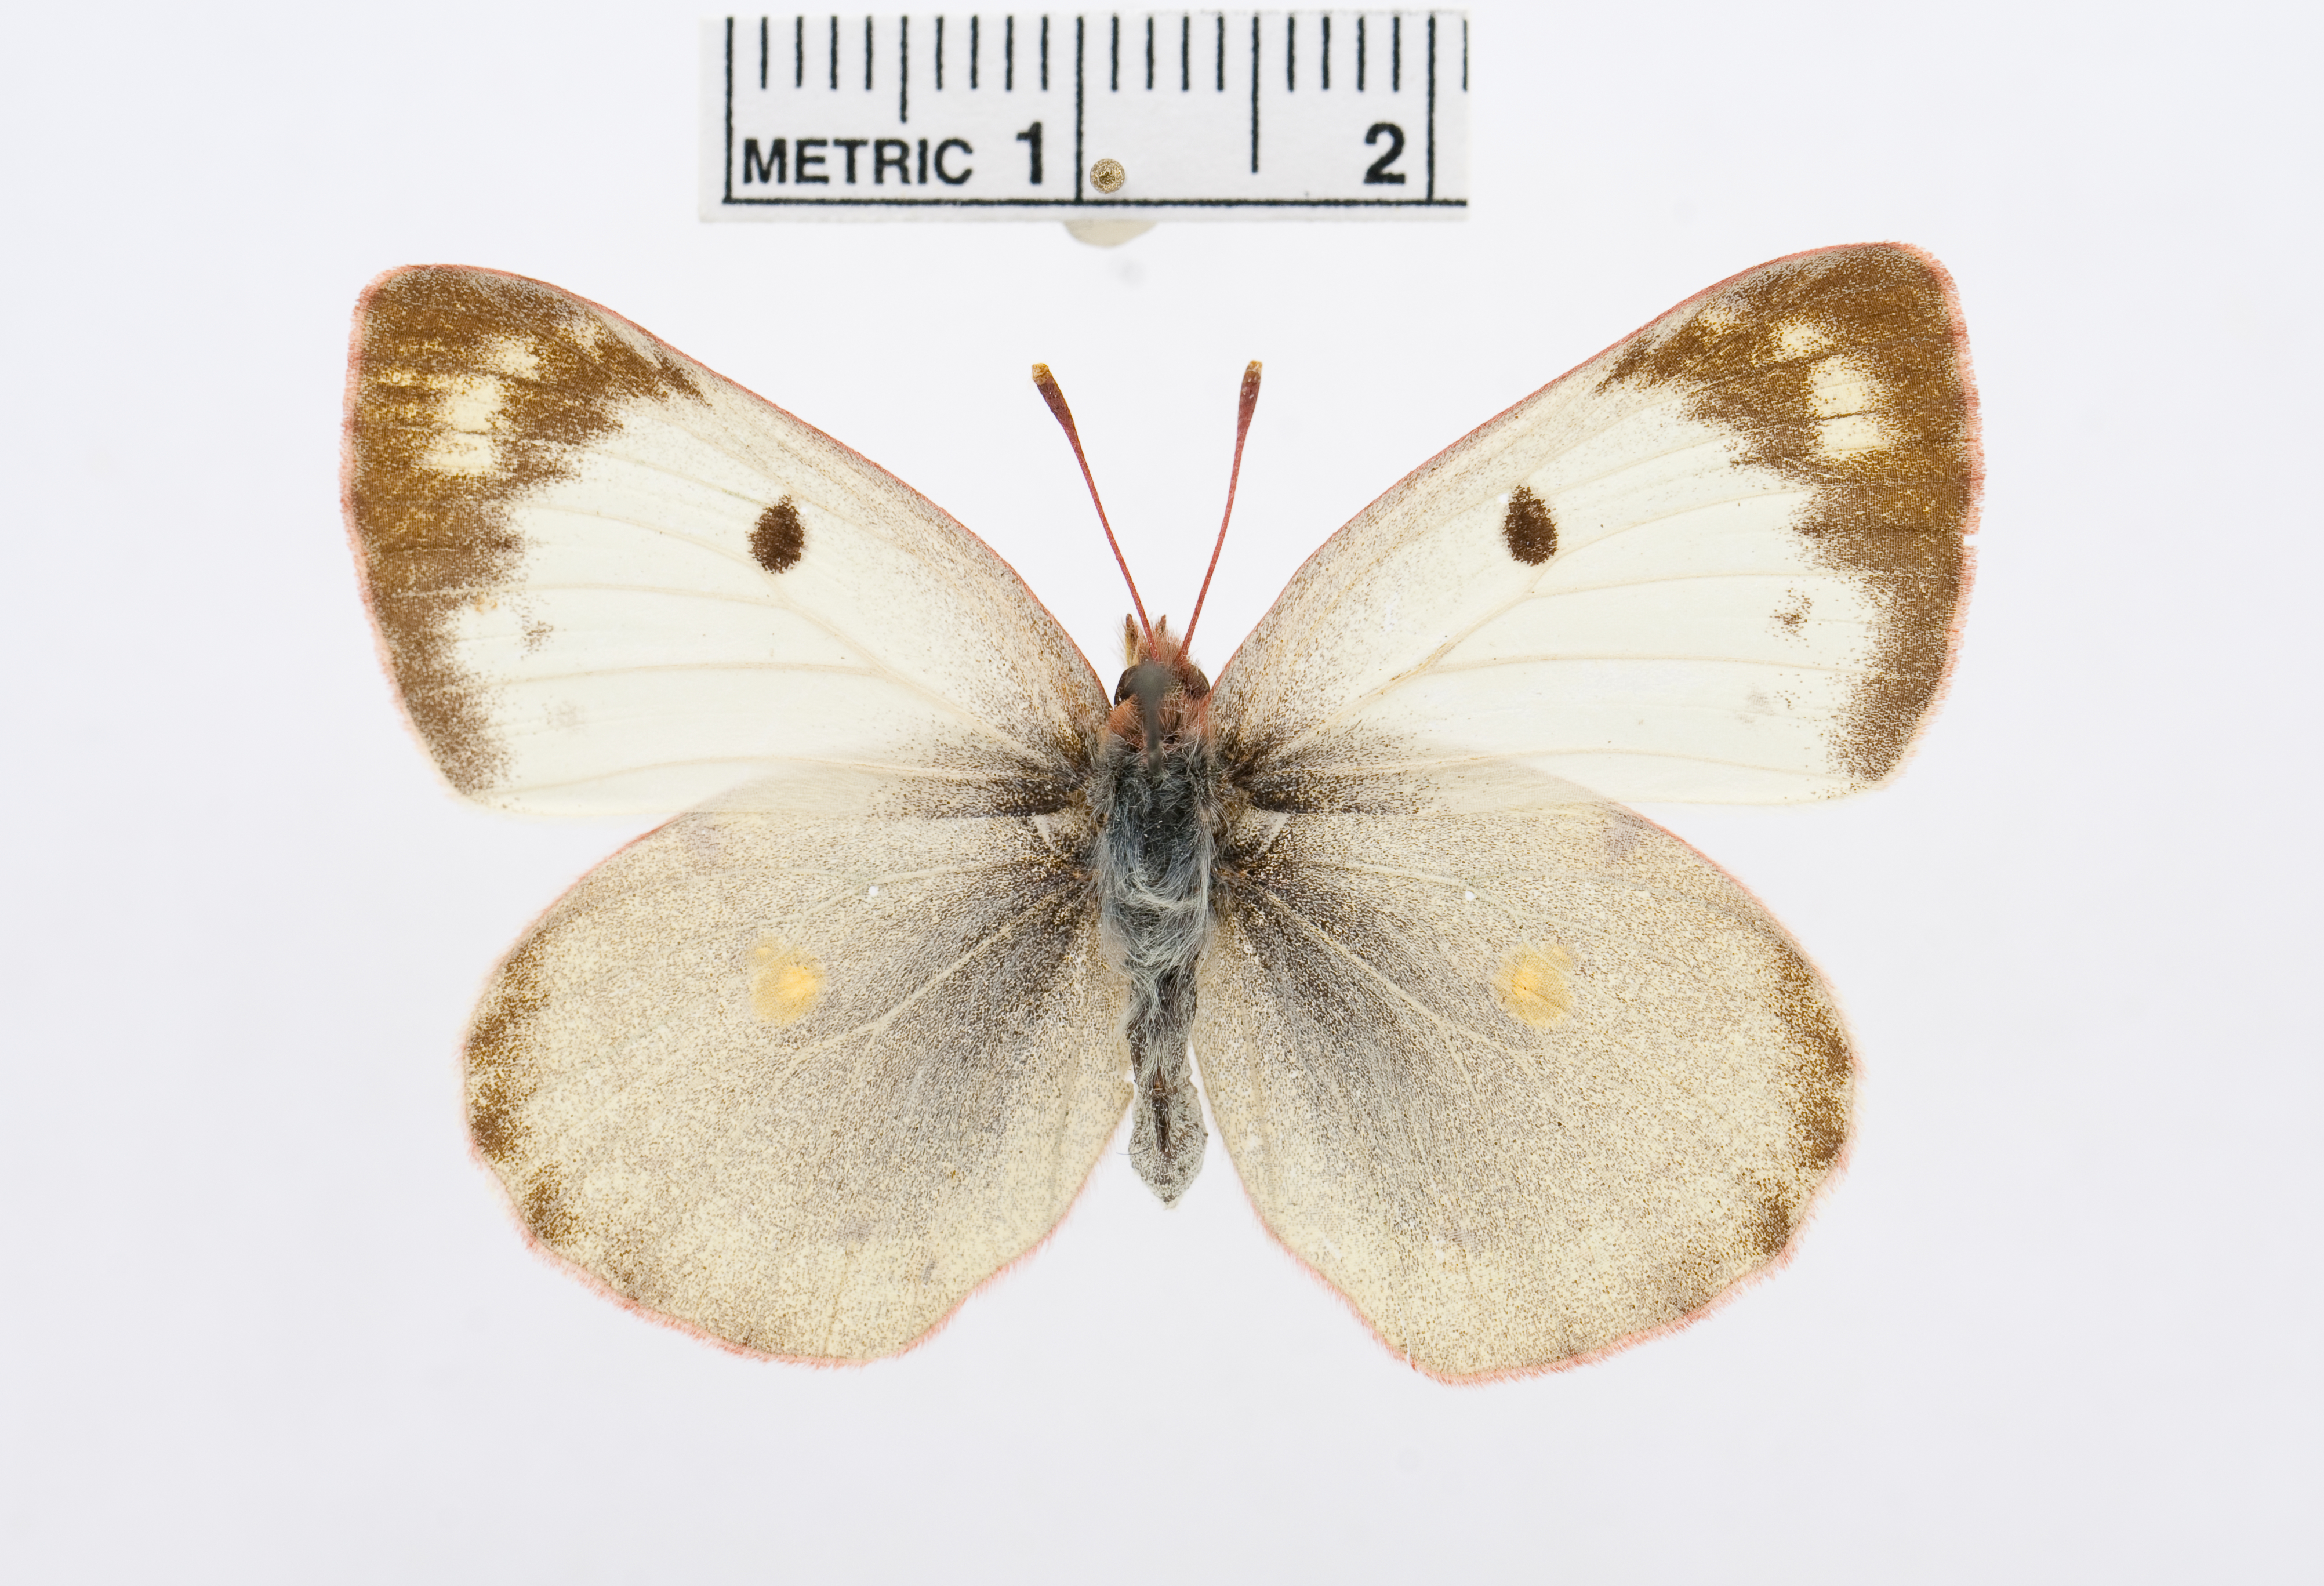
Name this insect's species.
Colias hyale
